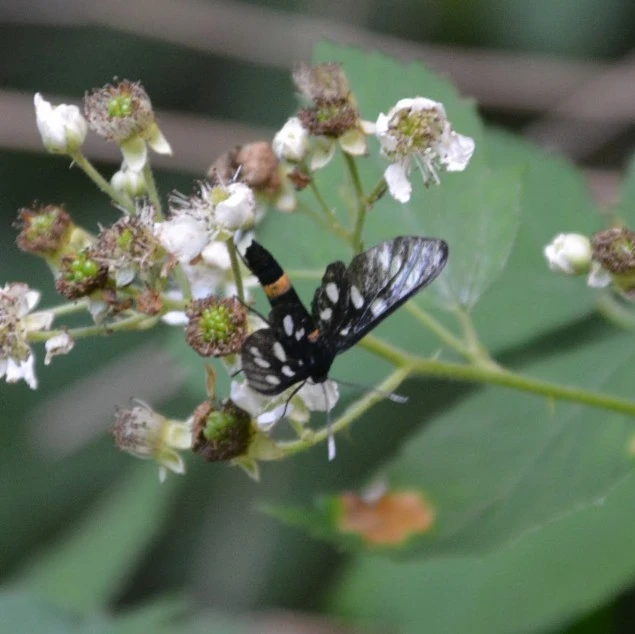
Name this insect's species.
Amata phegea
